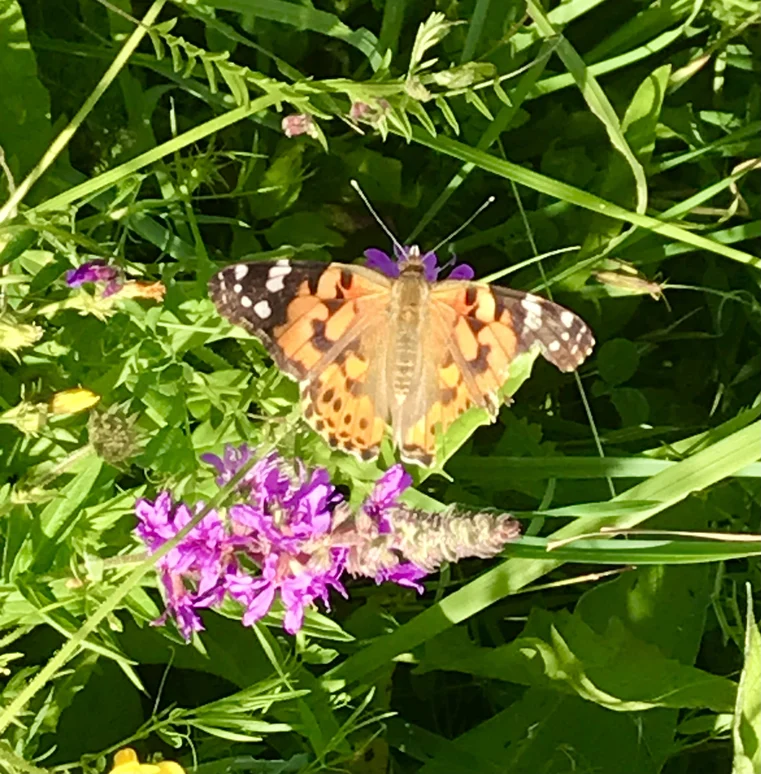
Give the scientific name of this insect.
Vanessa cardui
